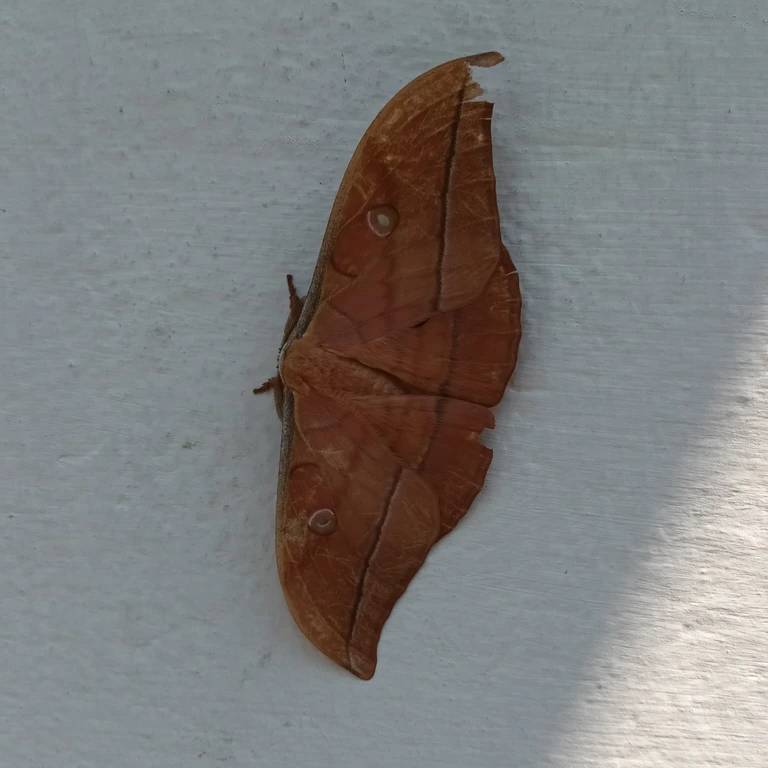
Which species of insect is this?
Antheraea yamamai
